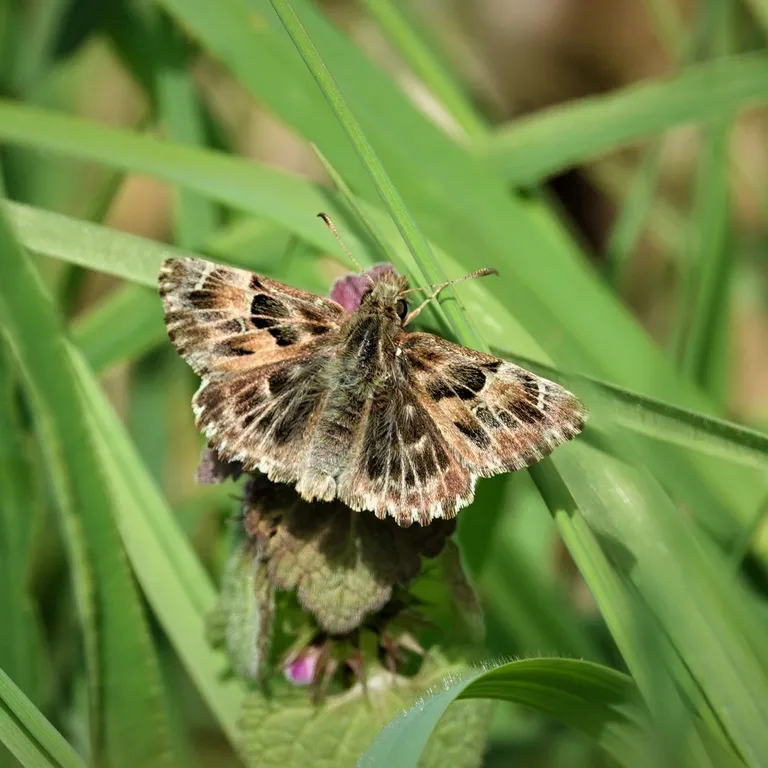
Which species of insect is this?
Carcharodus alceae
